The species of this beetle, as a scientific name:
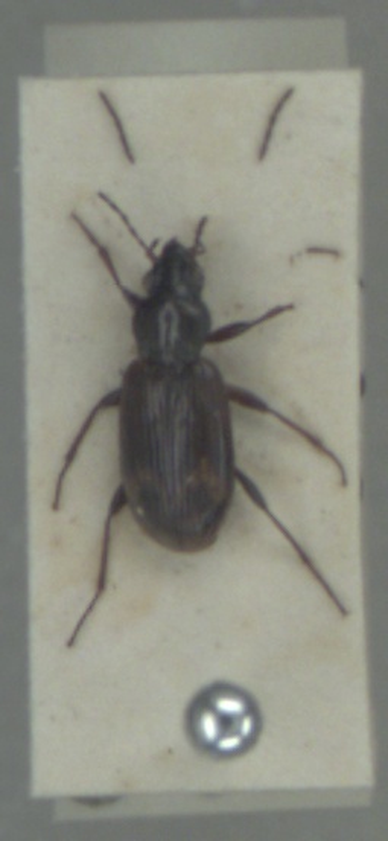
Bembidion dentellum
